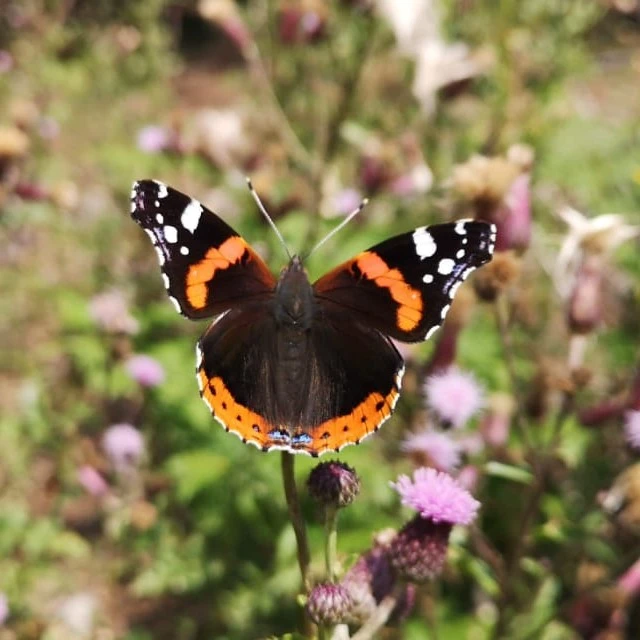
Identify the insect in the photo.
Vanessa atalanta
